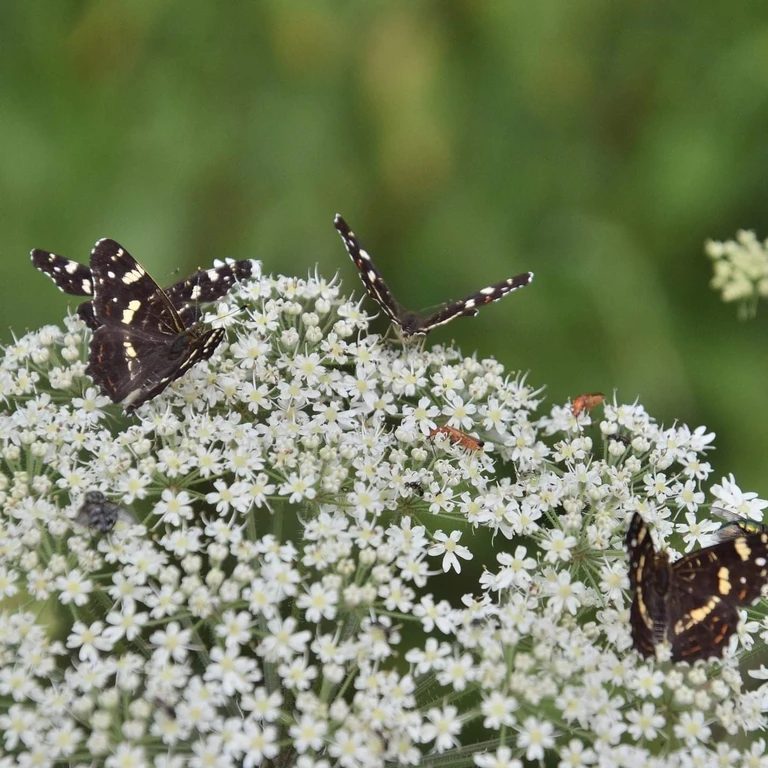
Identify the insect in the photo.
Araschnia levana
